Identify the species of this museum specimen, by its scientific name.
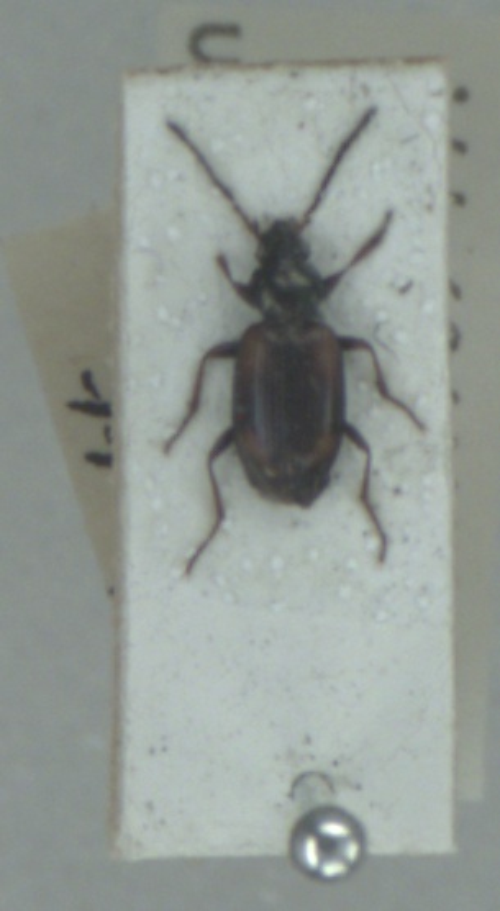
Bembidion bruxellense
